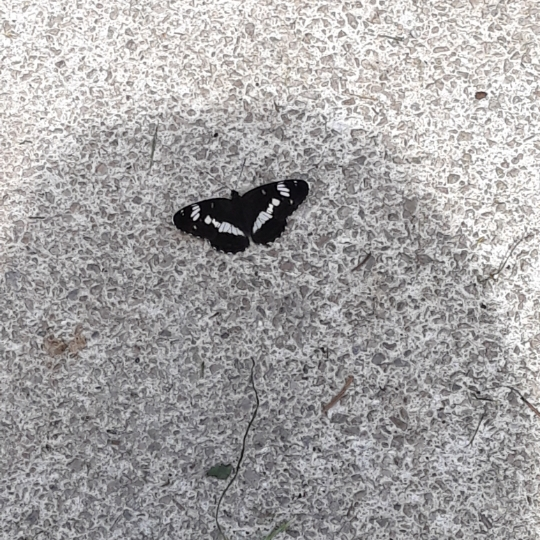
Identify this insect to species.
Limenitis camilla (also Ladoga camilla)
